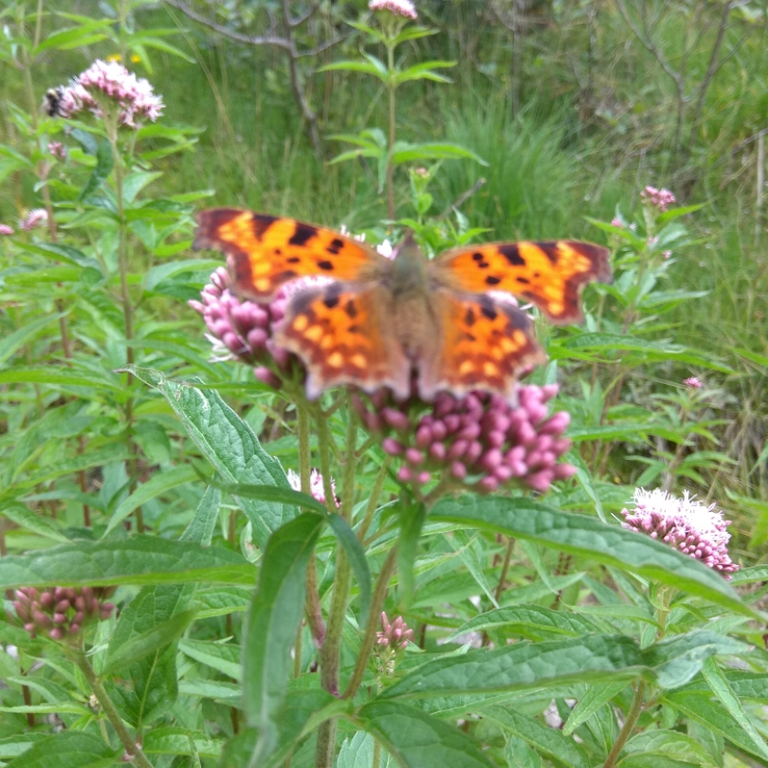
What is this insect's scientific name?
Polygonia c-album
